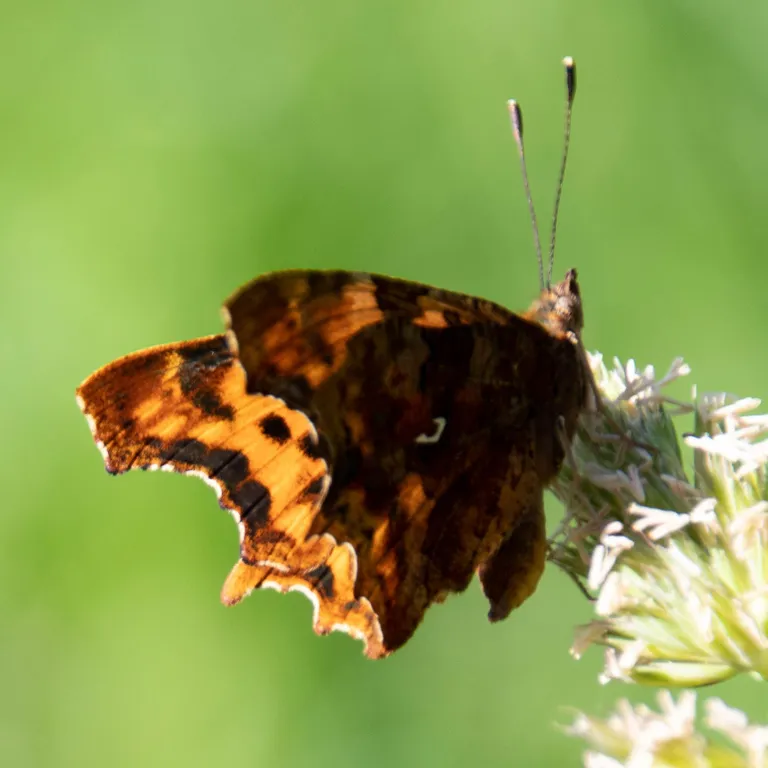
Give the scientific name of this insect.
Polygonia c-album
